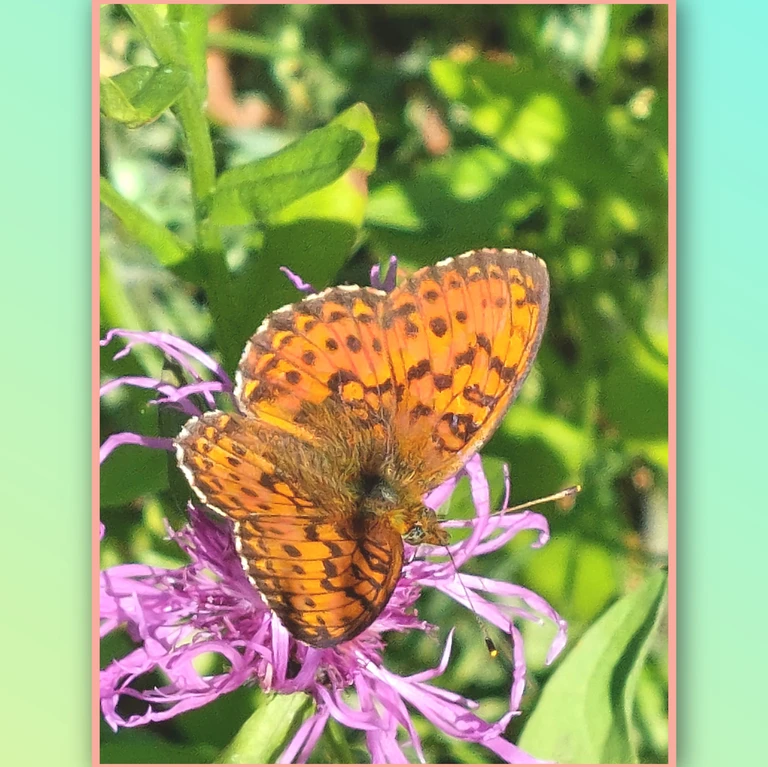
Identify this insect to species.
Brenthis ino
